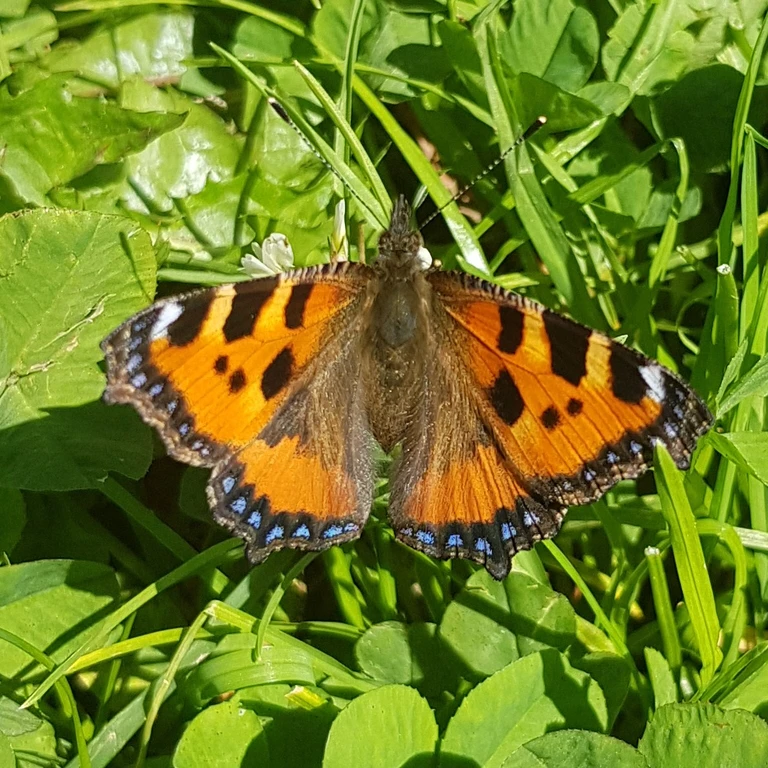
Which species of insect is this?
Aglais urticae
